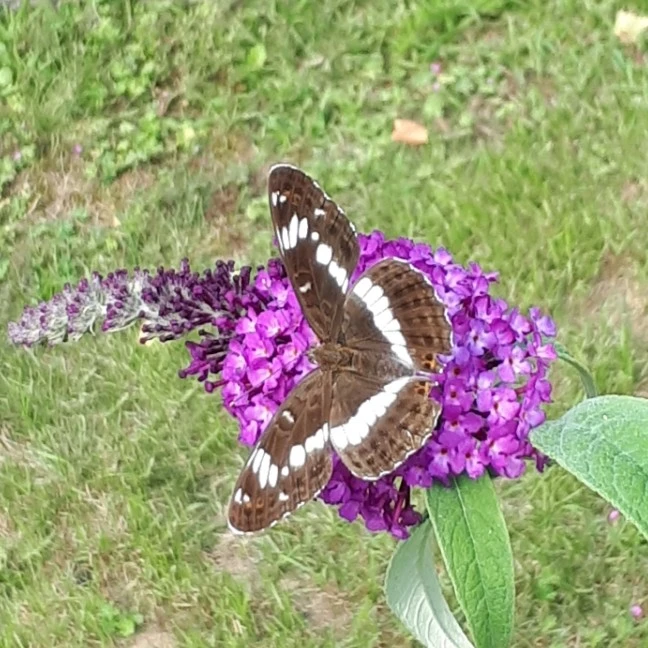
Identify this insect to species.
Limenitis camilla (also Ladoga camilla)
